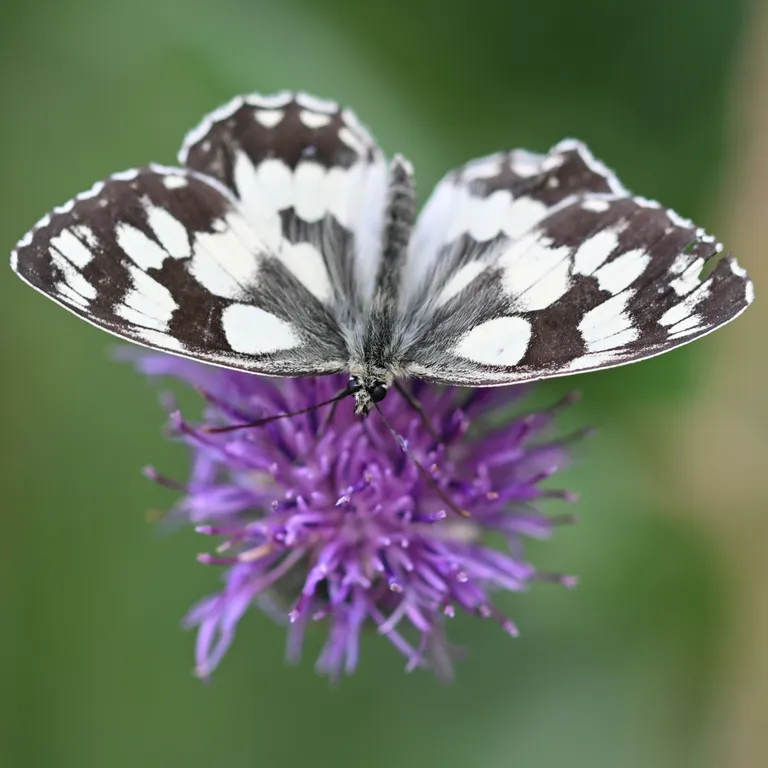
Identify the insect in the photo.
Melanargia galathea
